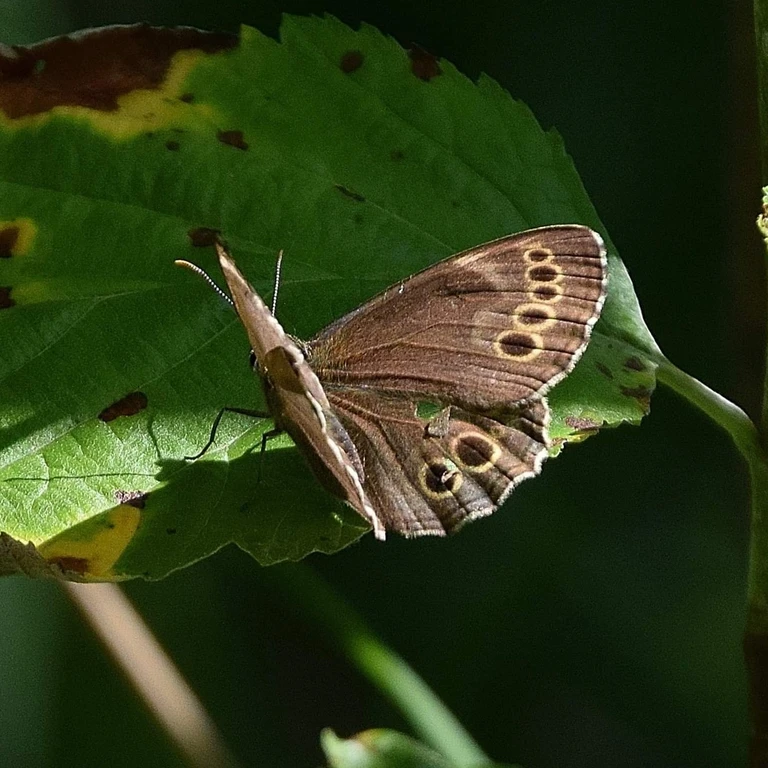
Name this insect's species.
Lopinga achine (also Pararge achine)
